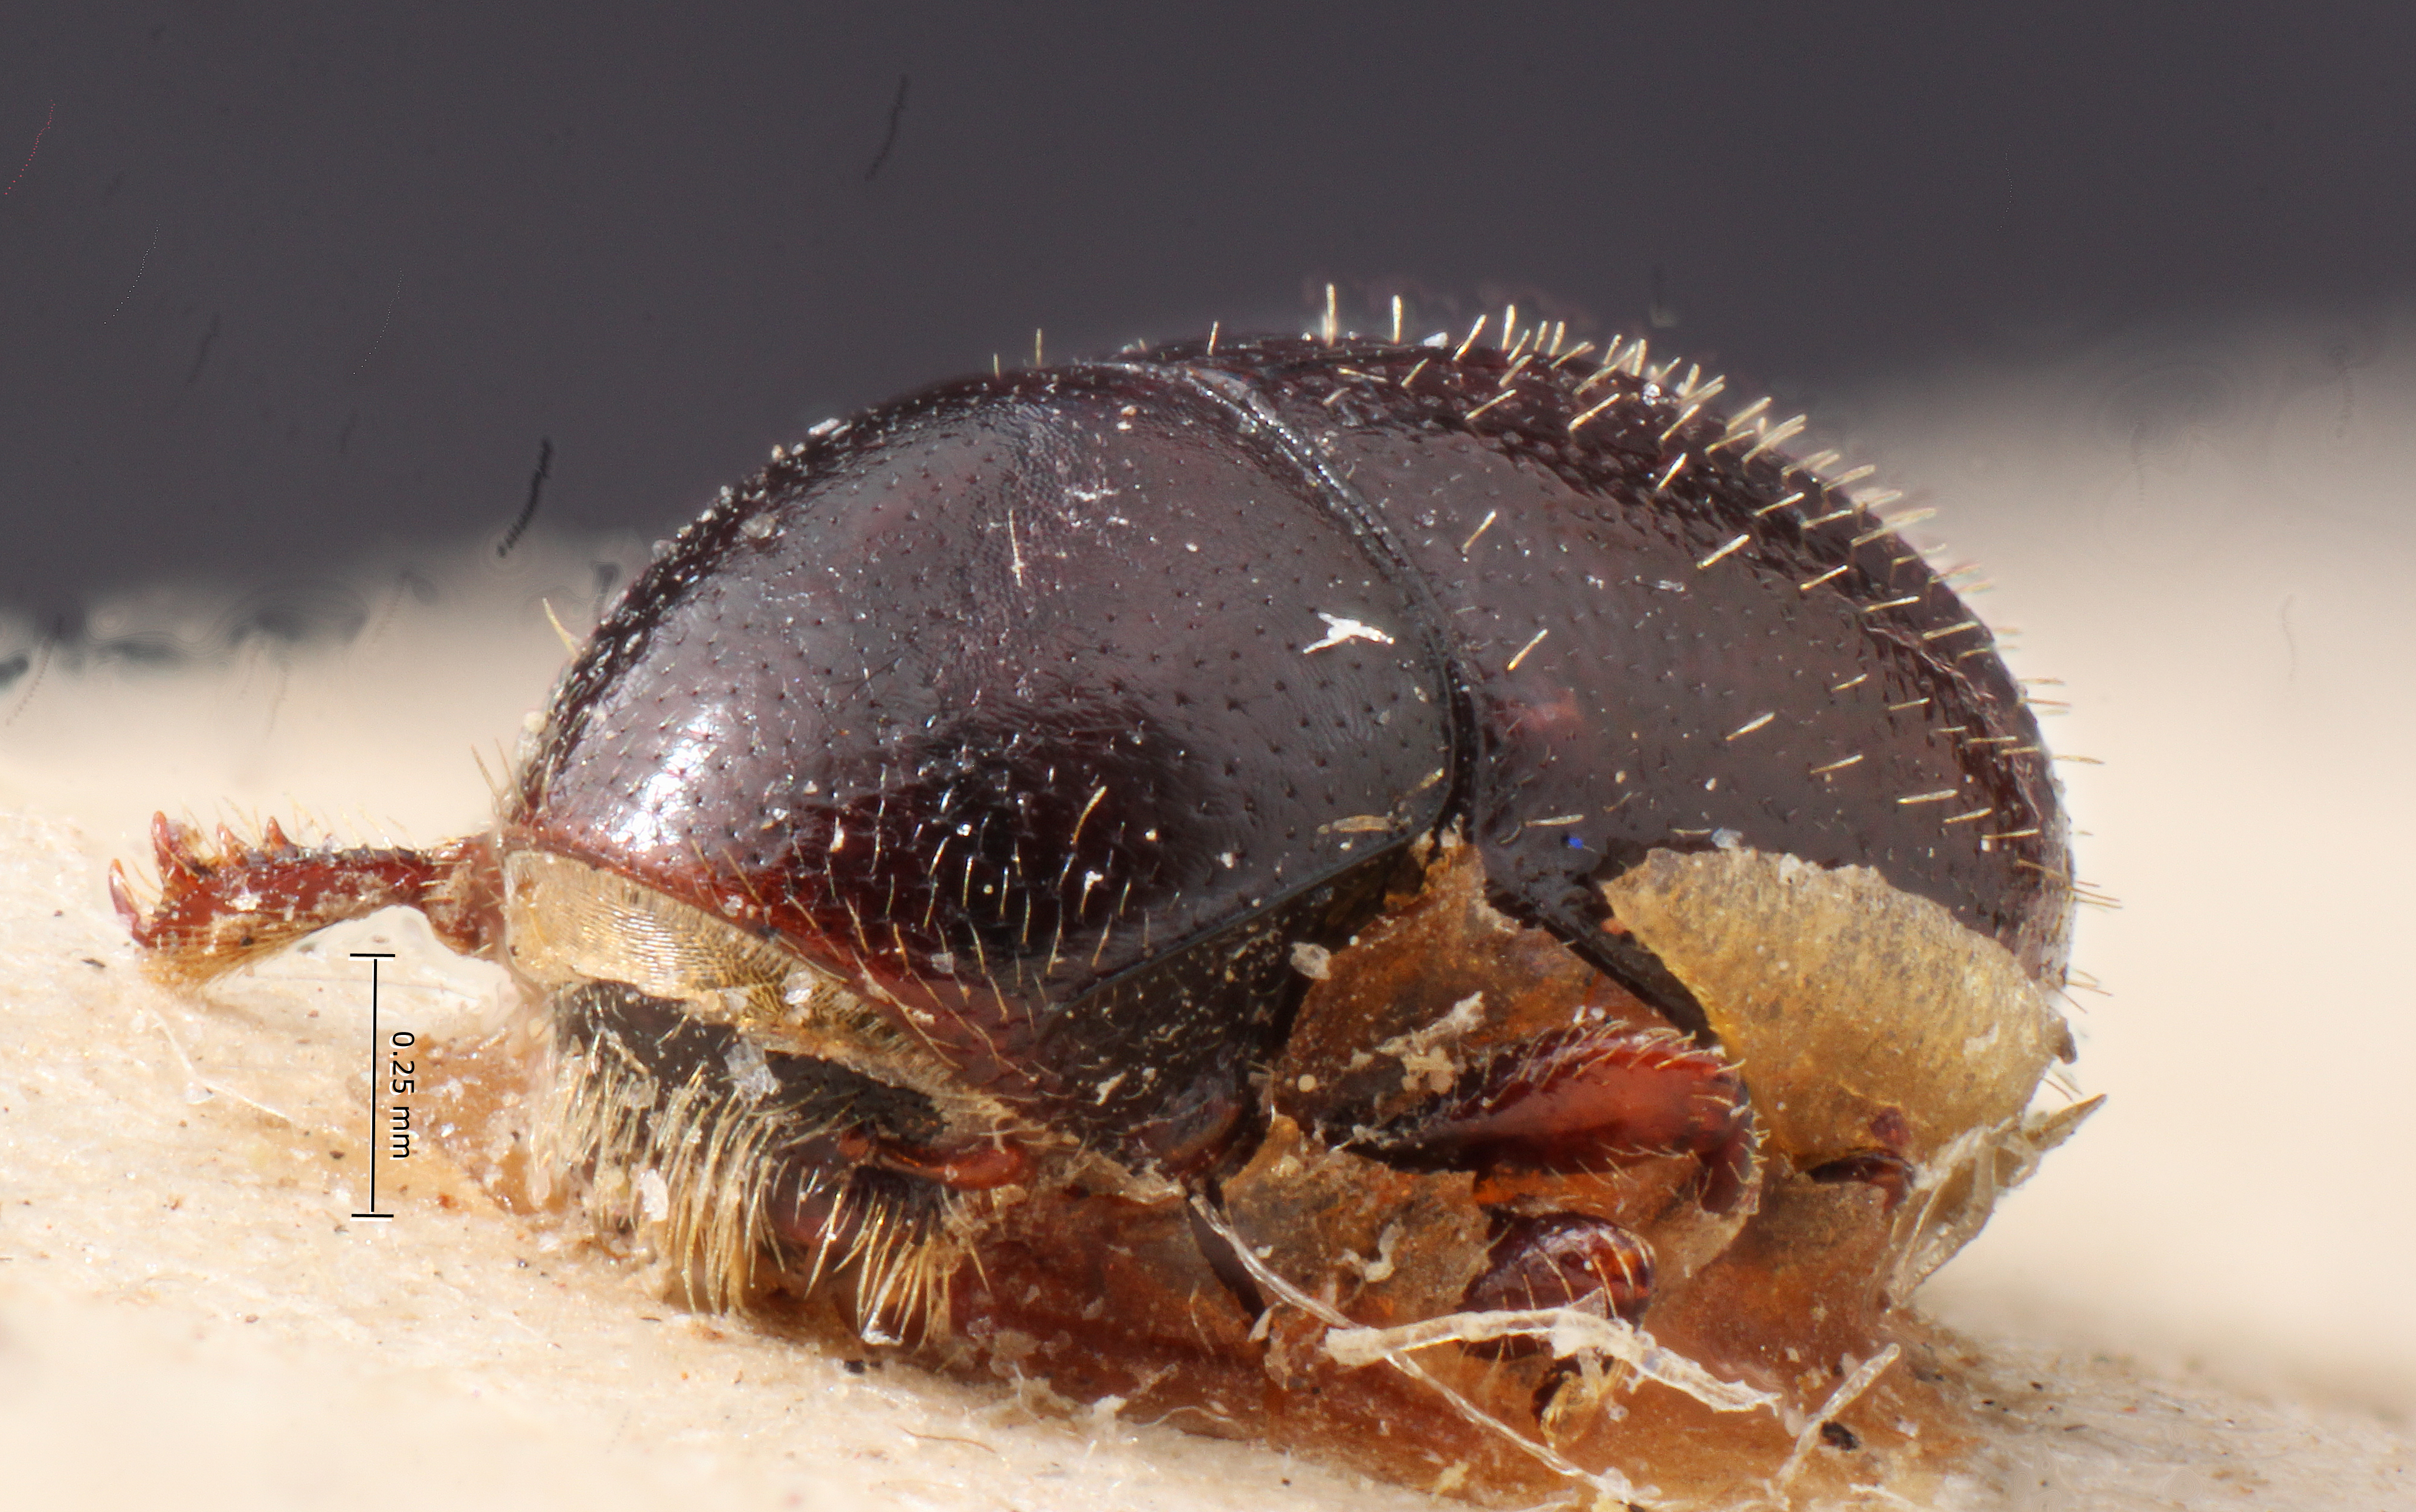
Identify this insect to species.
Prionoscelis medius
